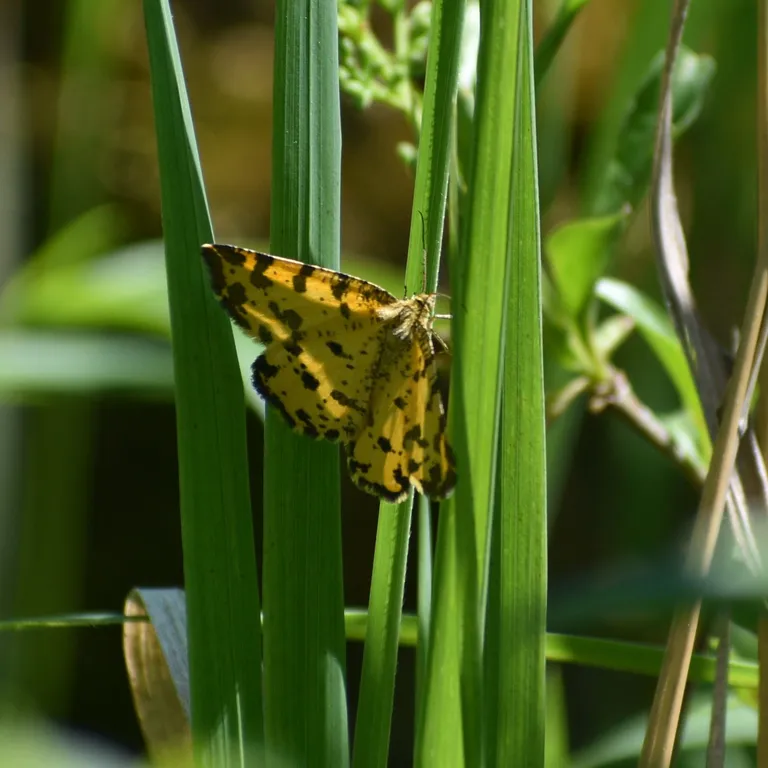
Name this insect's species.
Pseudopanthera macularia
